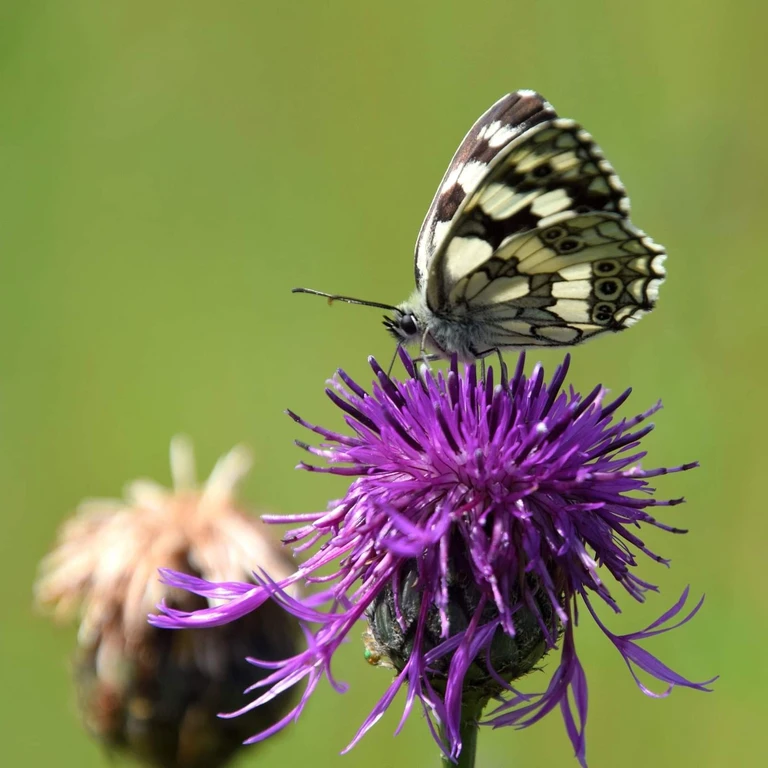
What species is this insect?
Melanargia galathea
